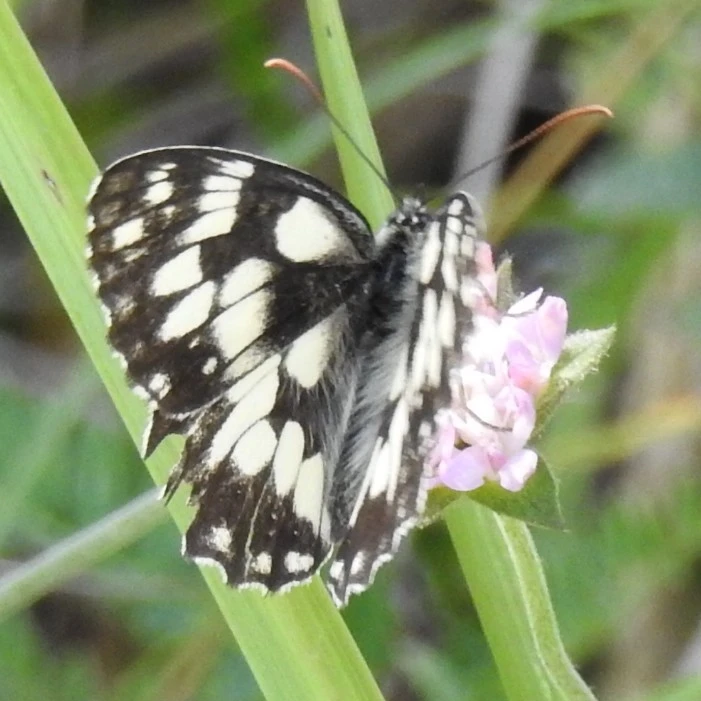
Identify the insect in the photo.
Melanargia galathea
